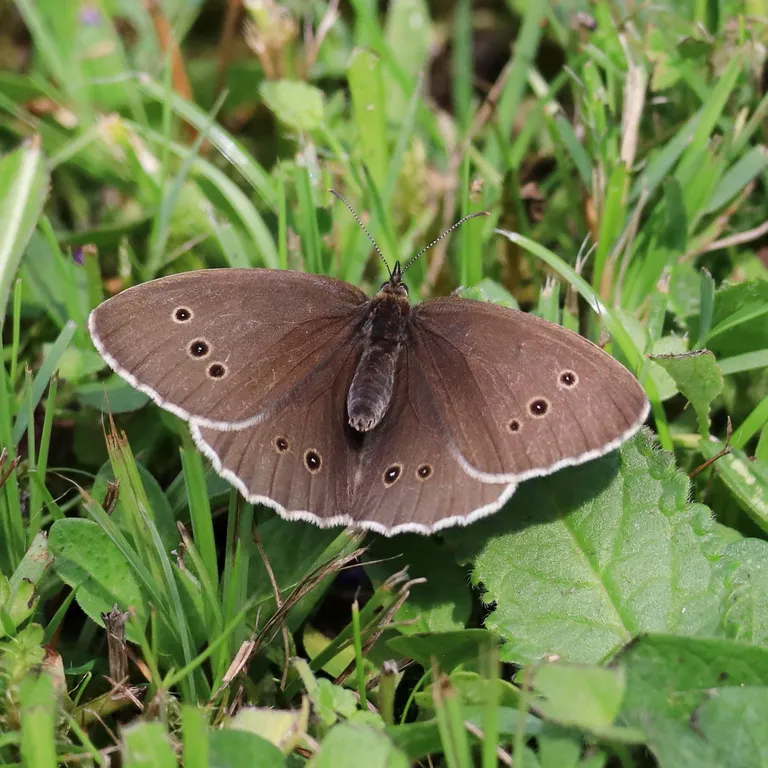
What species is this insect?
Aphantopus hyperantus
